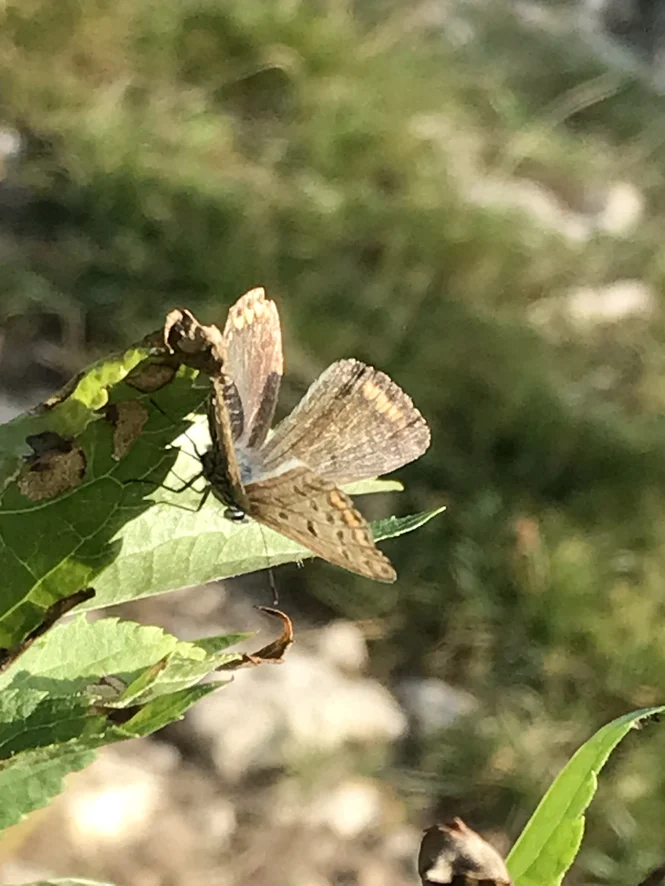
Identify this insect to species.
Polyommatus icarus
